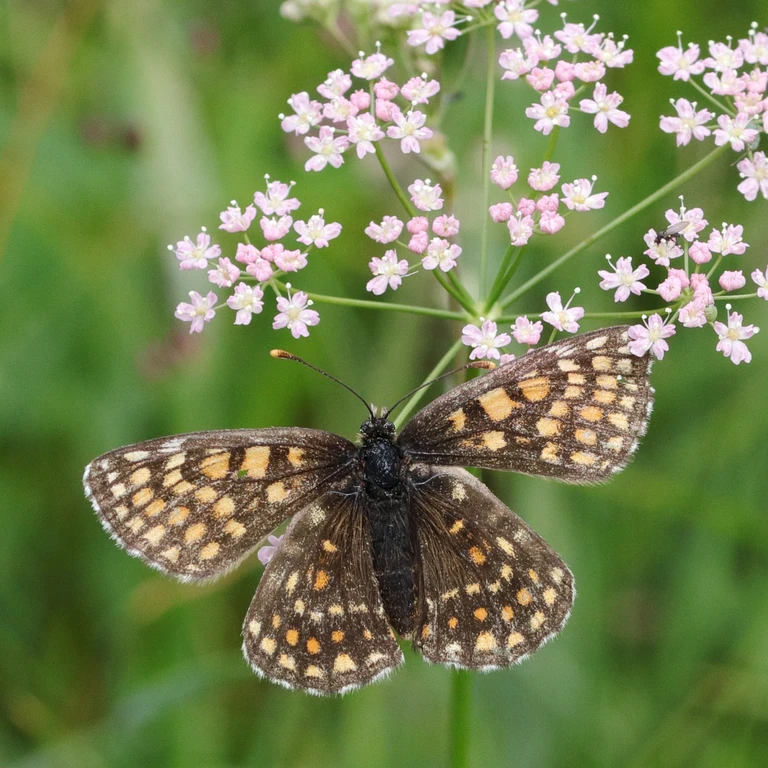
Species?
Melitaea diamina
